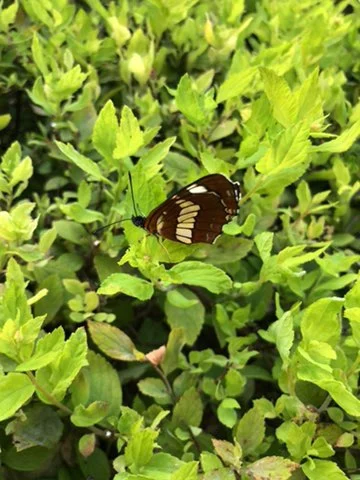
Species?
Neptis rivularis
